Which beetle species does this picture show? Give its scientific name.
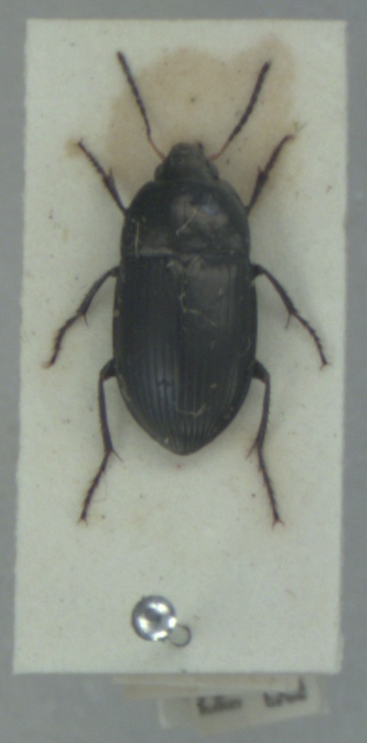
Amara ovata
